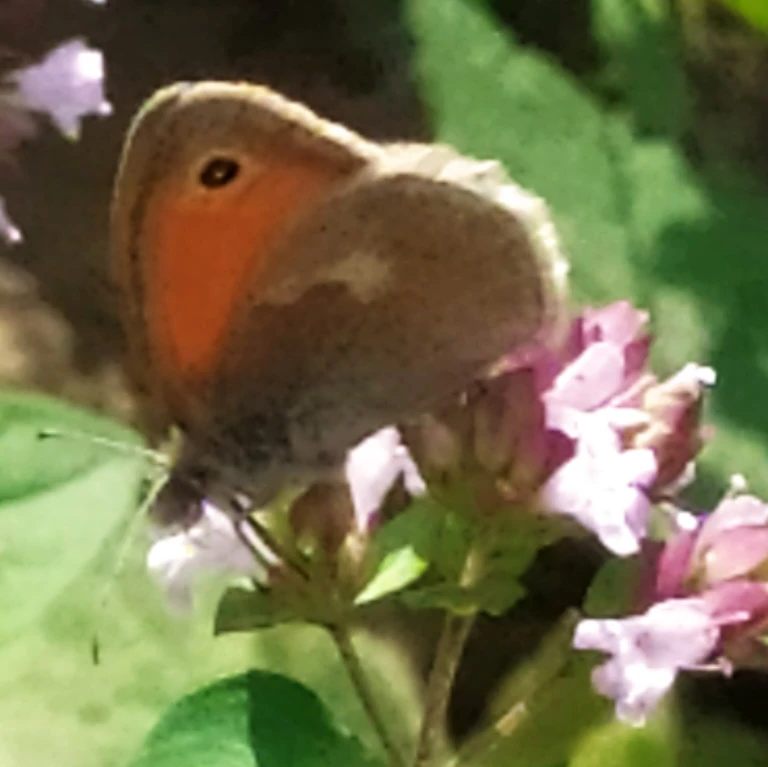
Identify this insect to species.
Coenonympha pamphilus
